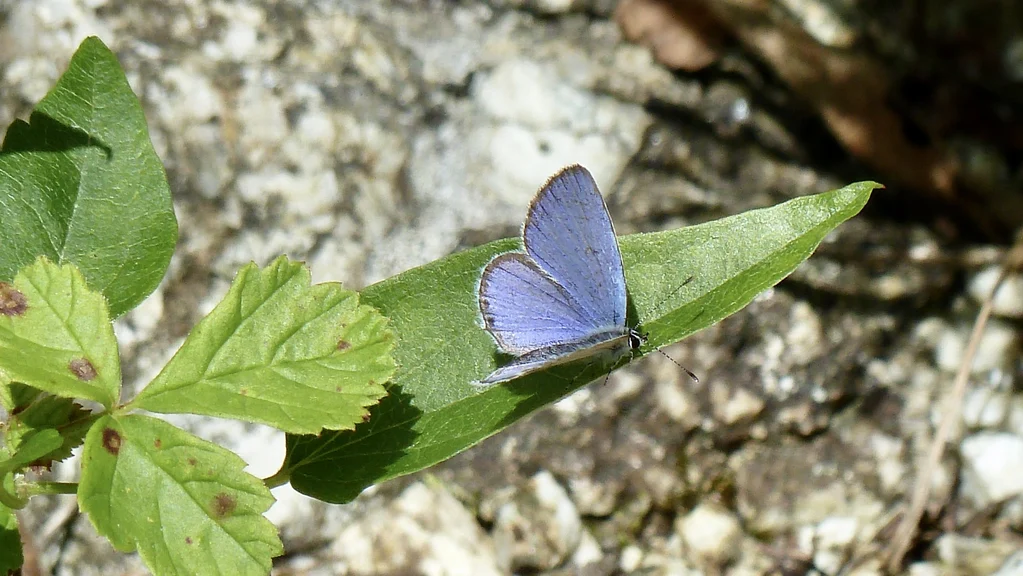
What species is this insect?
Cupido argiades (also Elkalyce argiades)
